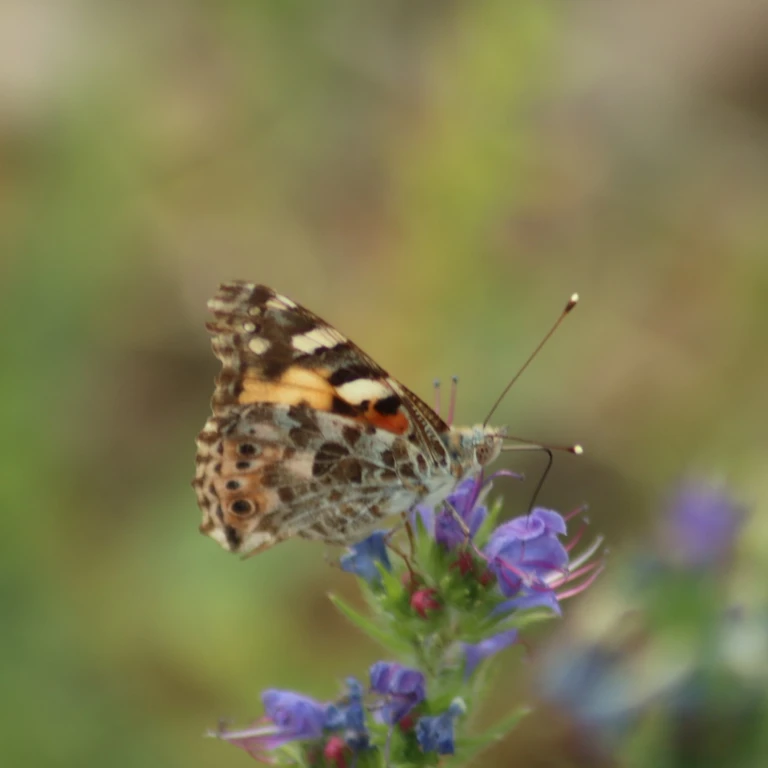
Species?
Vanessa cardui
